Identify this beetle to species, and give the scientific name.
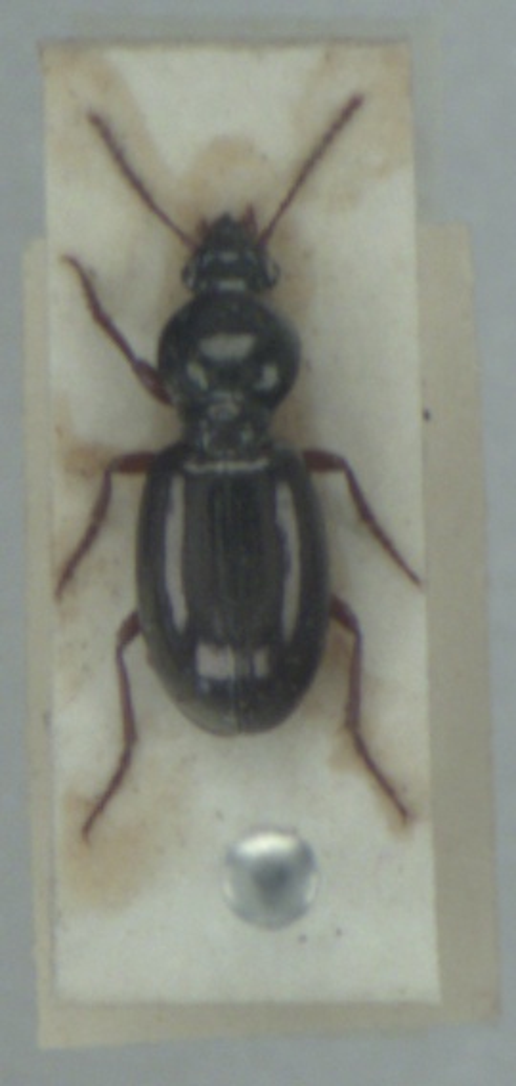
Miscodera arctica
